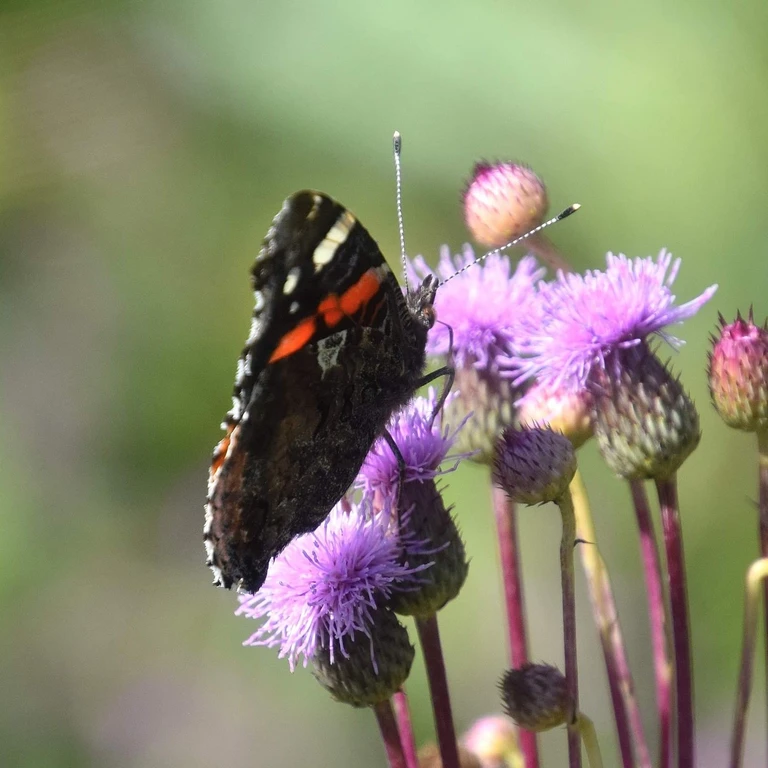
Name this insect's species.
Vanessa atalanta
